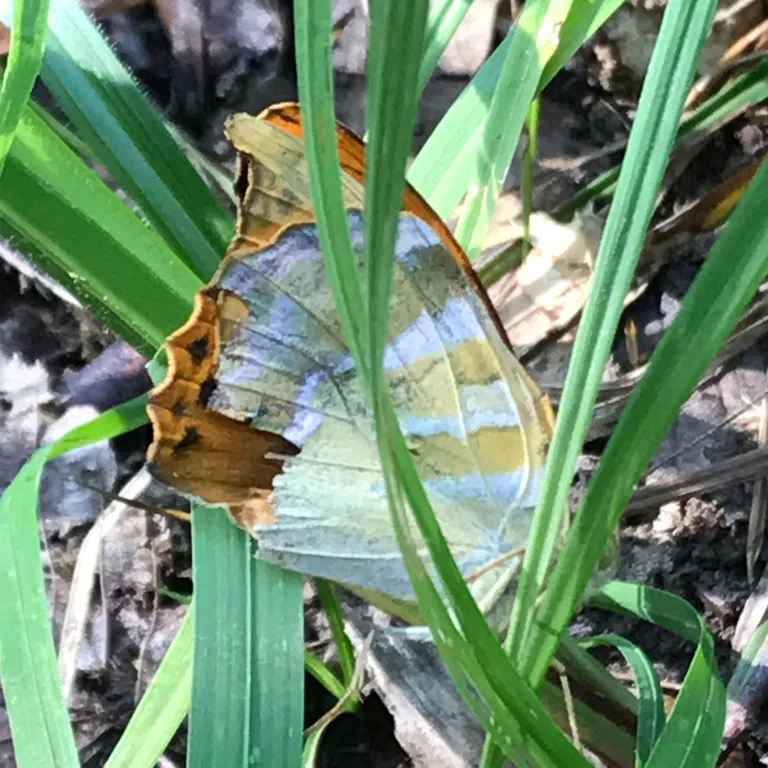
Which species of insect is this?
Argynnis paphia
